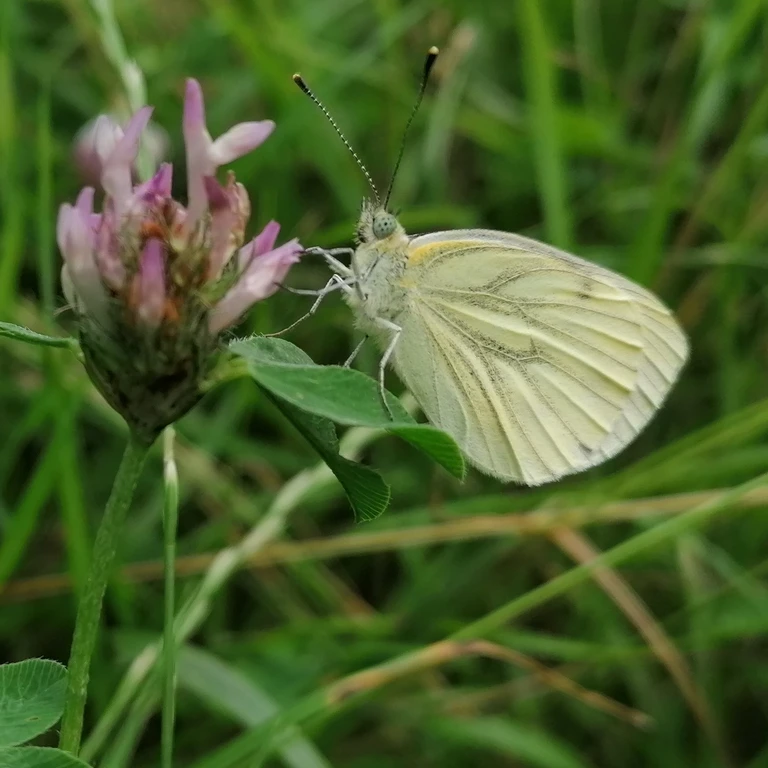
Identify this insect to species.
Pieris napi
